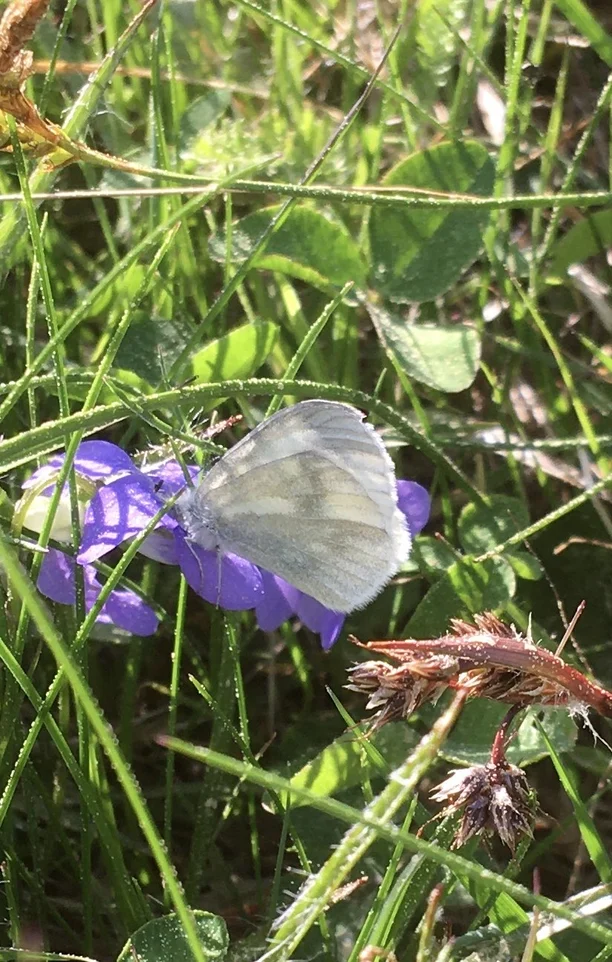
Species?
Leptidea sinapis/juvernica
